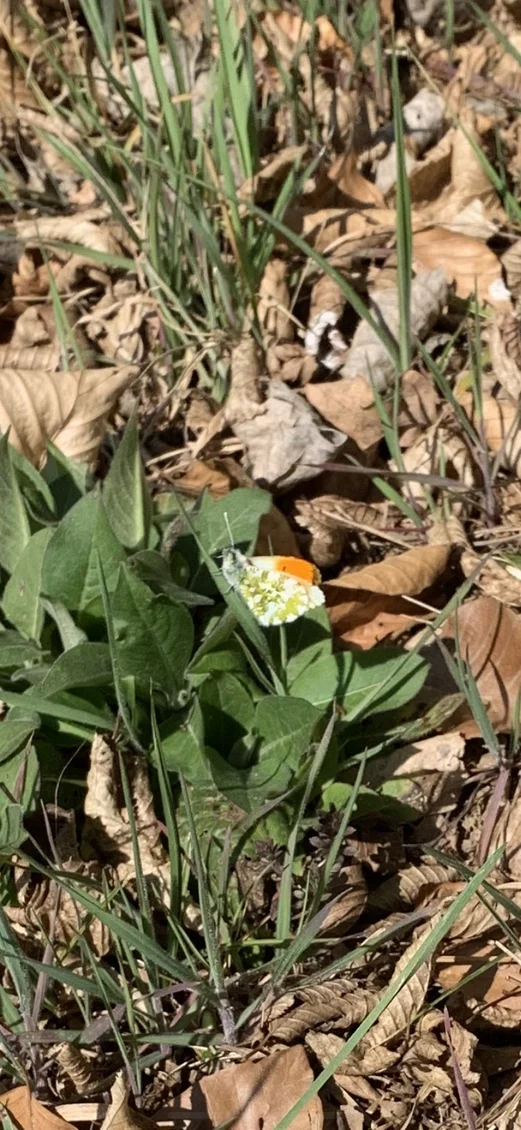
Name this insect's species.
Anthocharis cardamines
